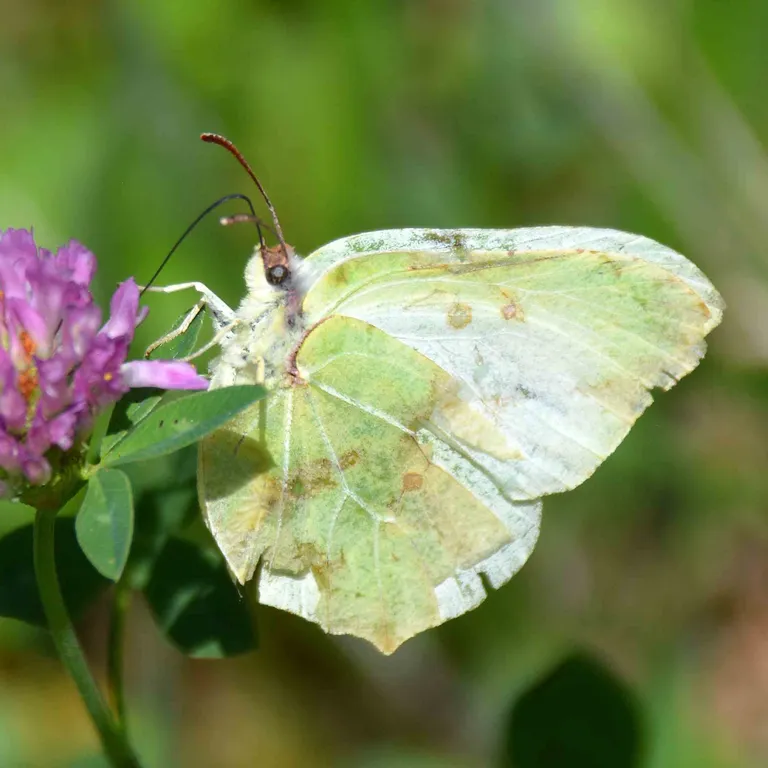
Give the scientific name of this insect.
Gonepteryx rhamni
